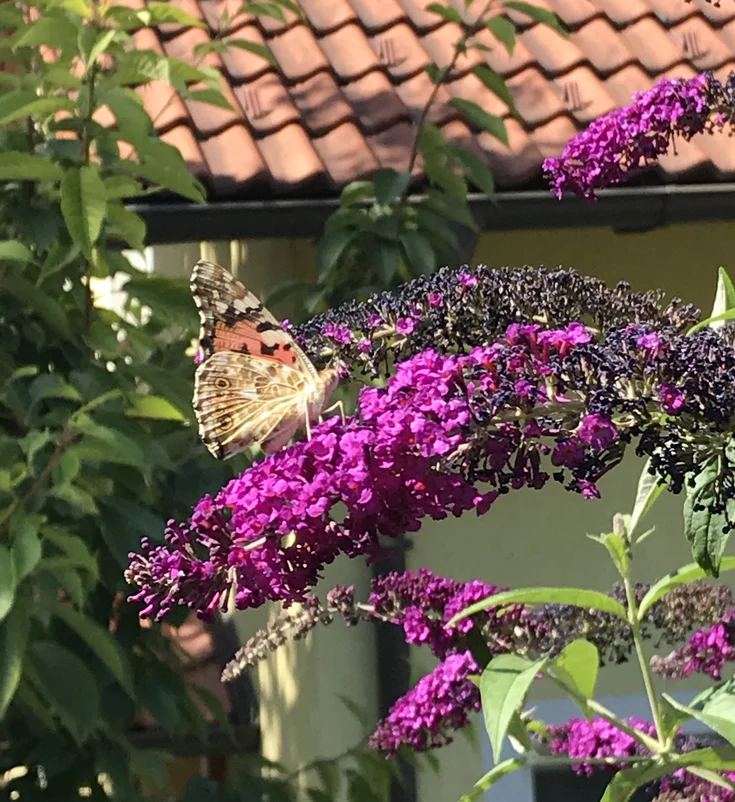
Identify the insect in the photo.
Vanessa cardui
